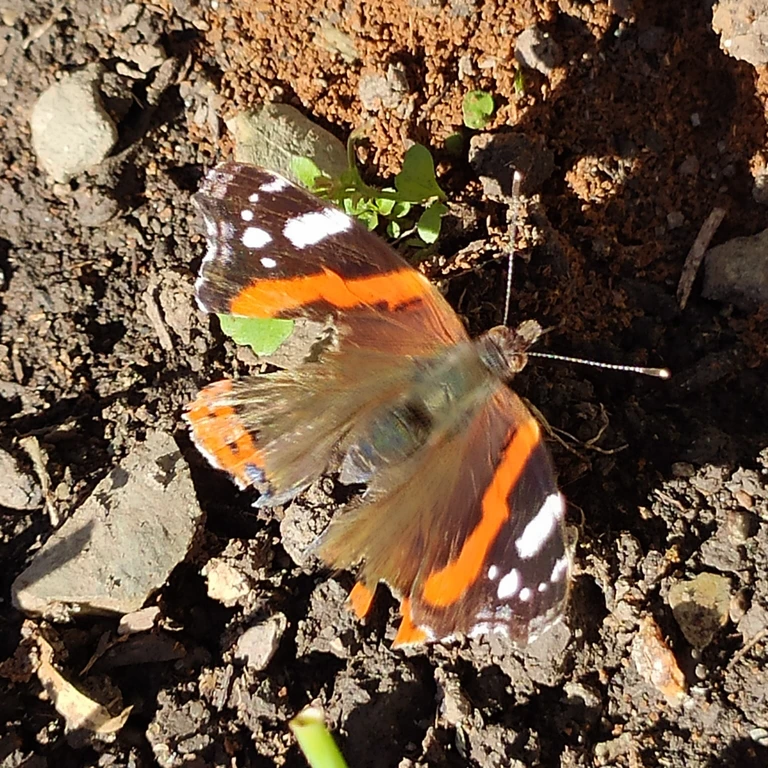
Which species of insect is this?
Vanessa atalanta
